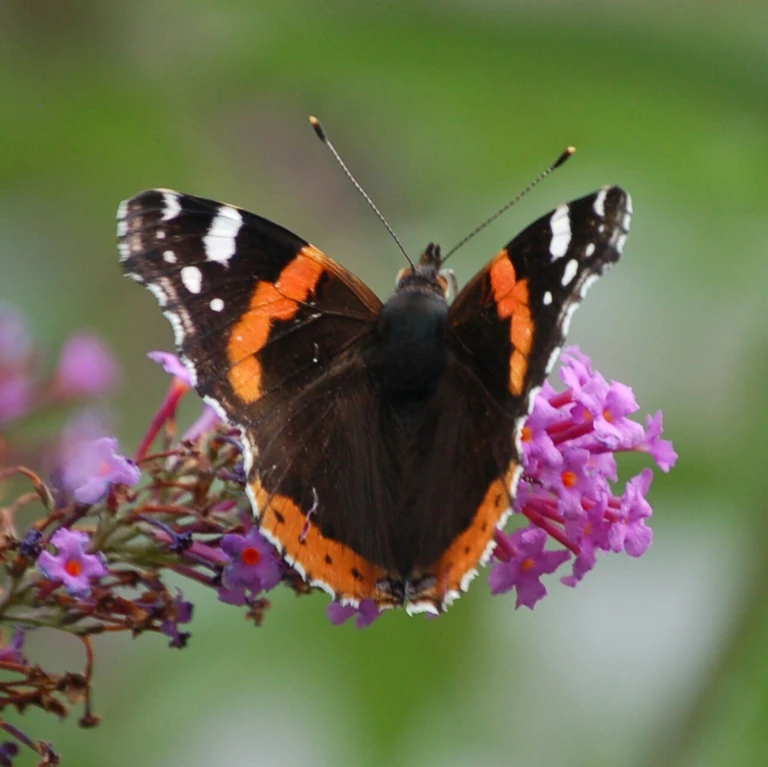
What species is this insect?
Vanessa atalanta
